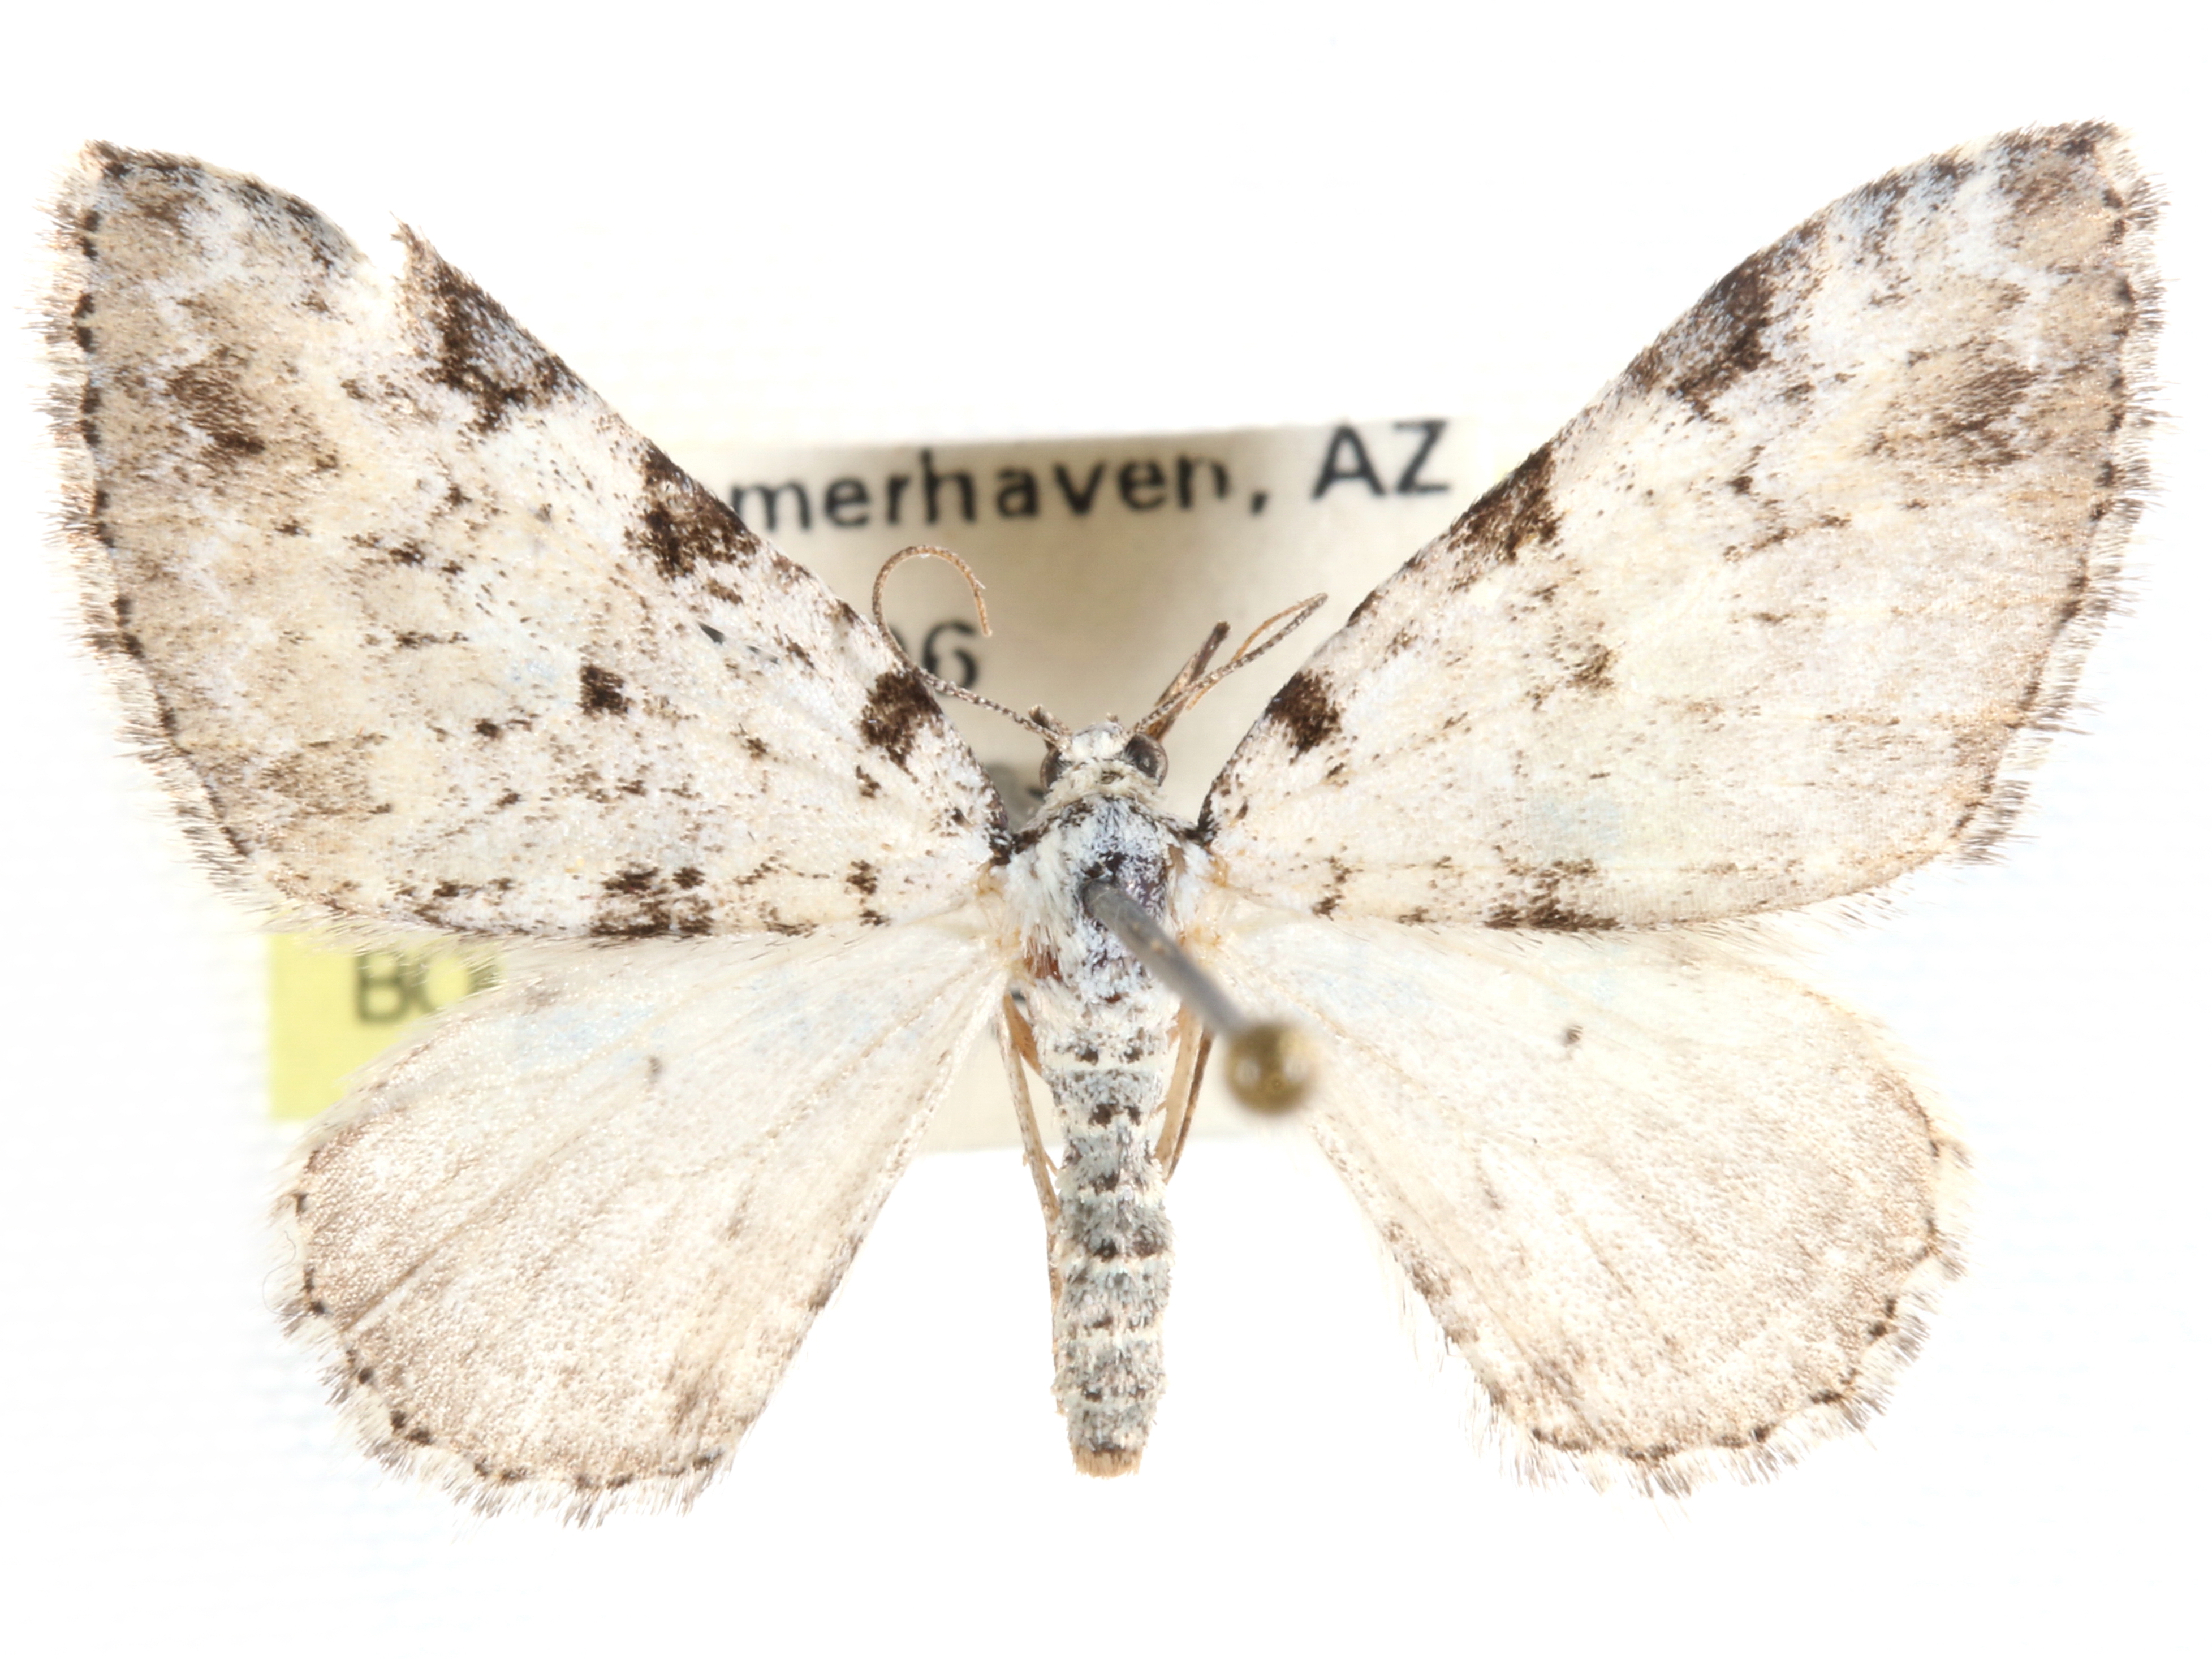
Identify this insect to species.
Perizoma oxygramma
